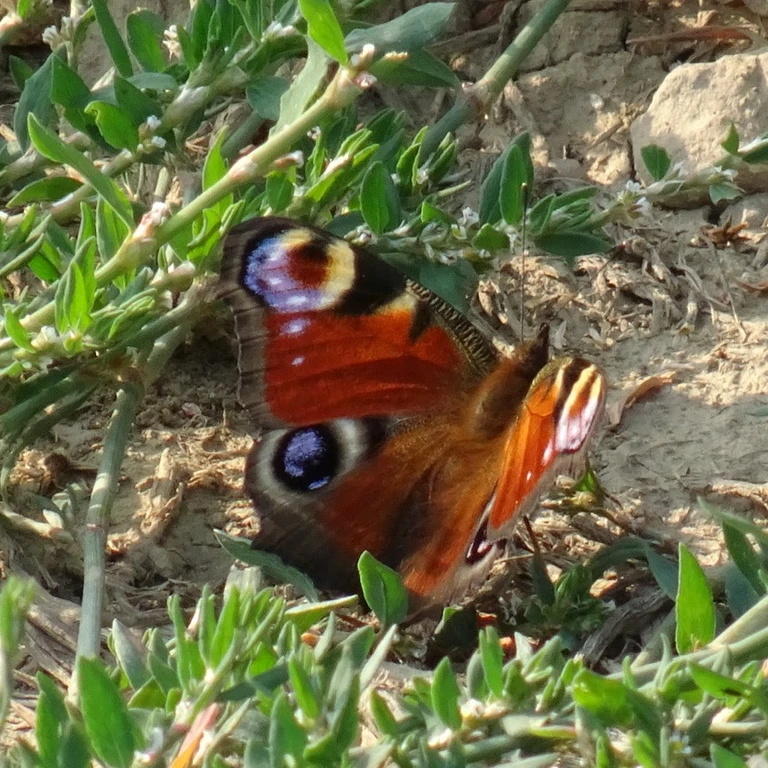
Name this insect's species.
Aglais io
